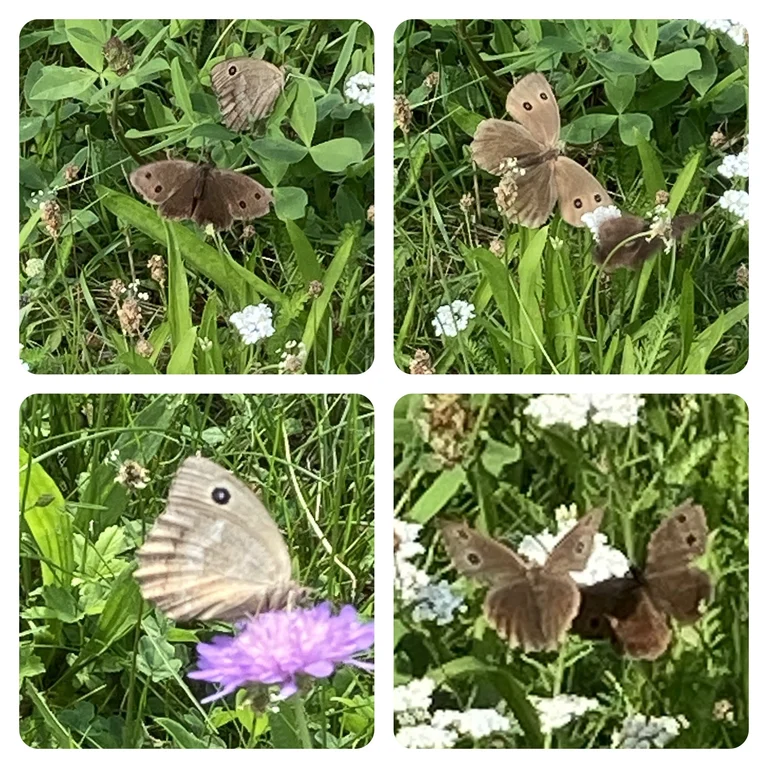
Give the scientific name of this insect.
Minois dryas
